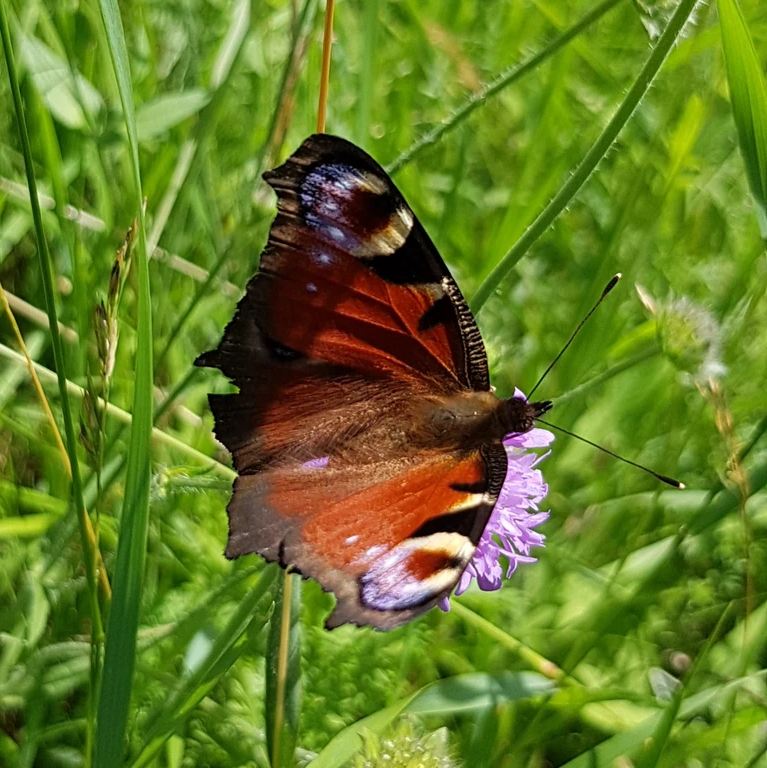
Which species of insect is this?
Aglais io
